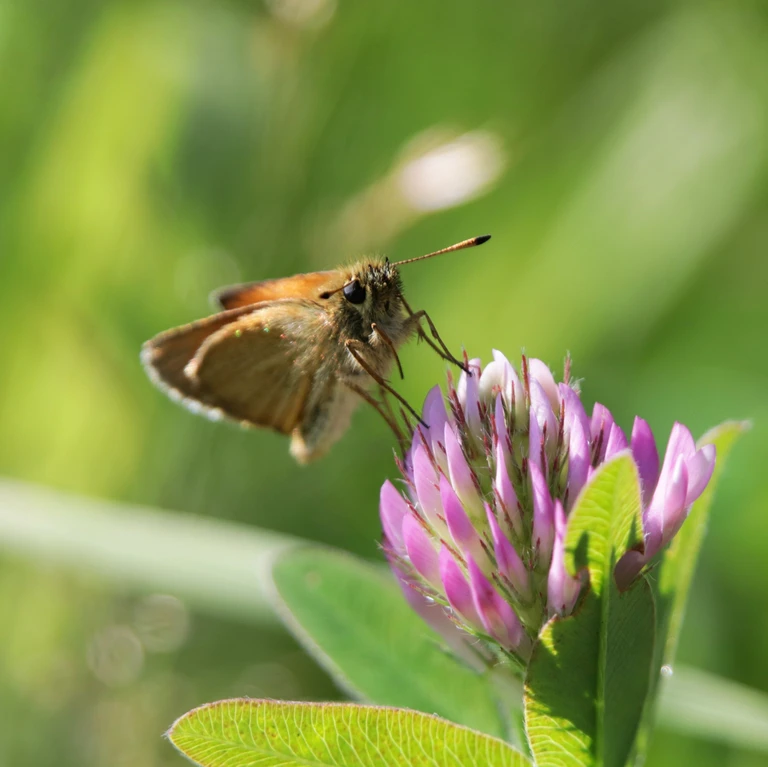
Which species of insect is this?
Thymelicus lineola
